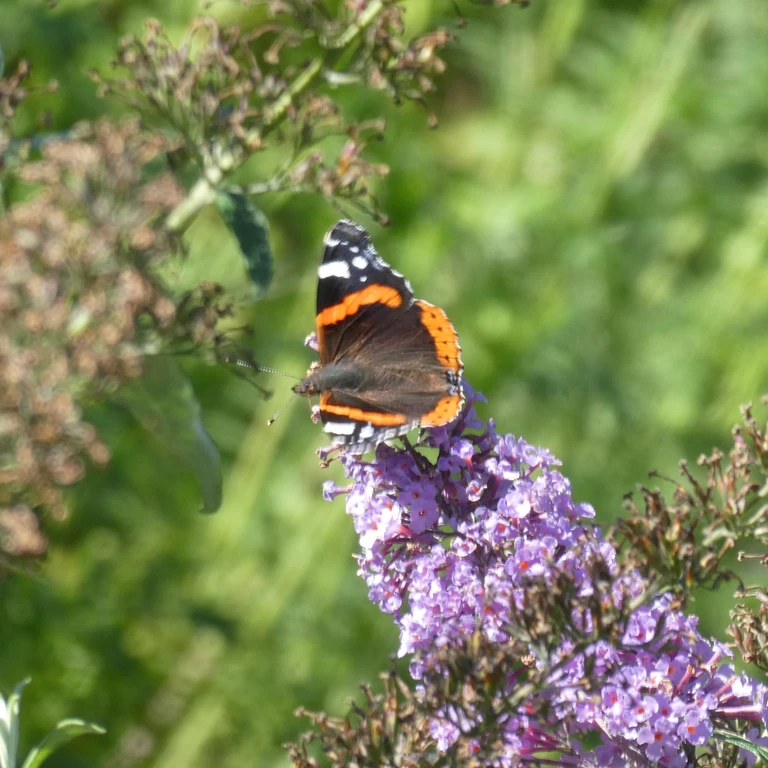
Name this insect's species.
Vanessa atalanta
